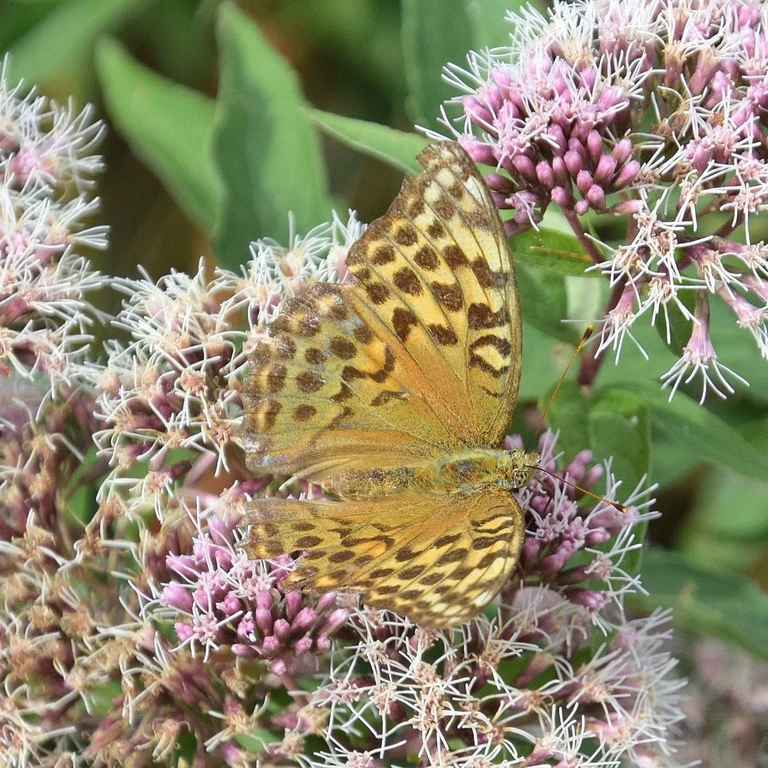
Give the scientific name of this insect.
Argynnis paphia
